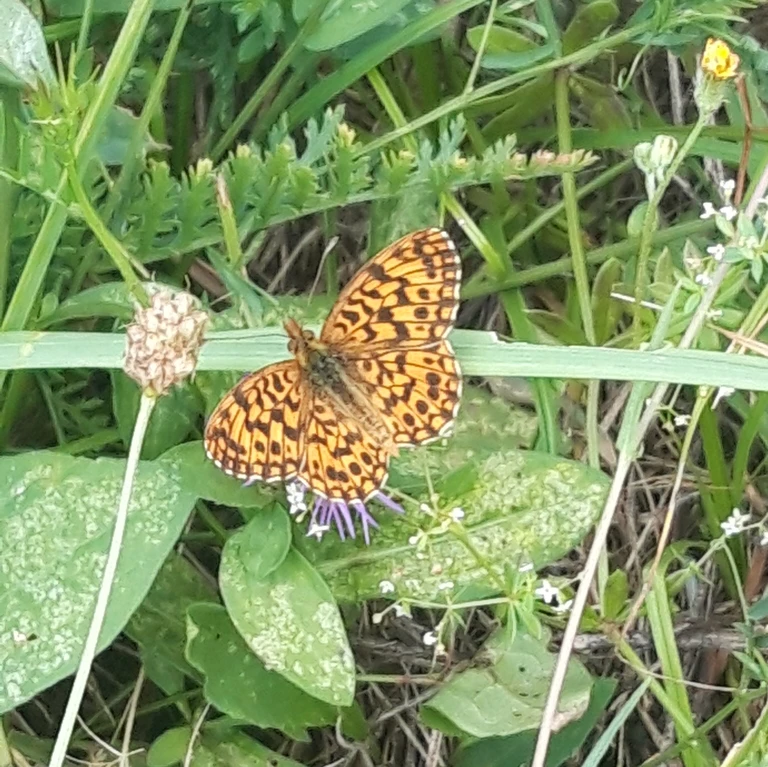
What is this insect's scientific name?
Boloria dia
